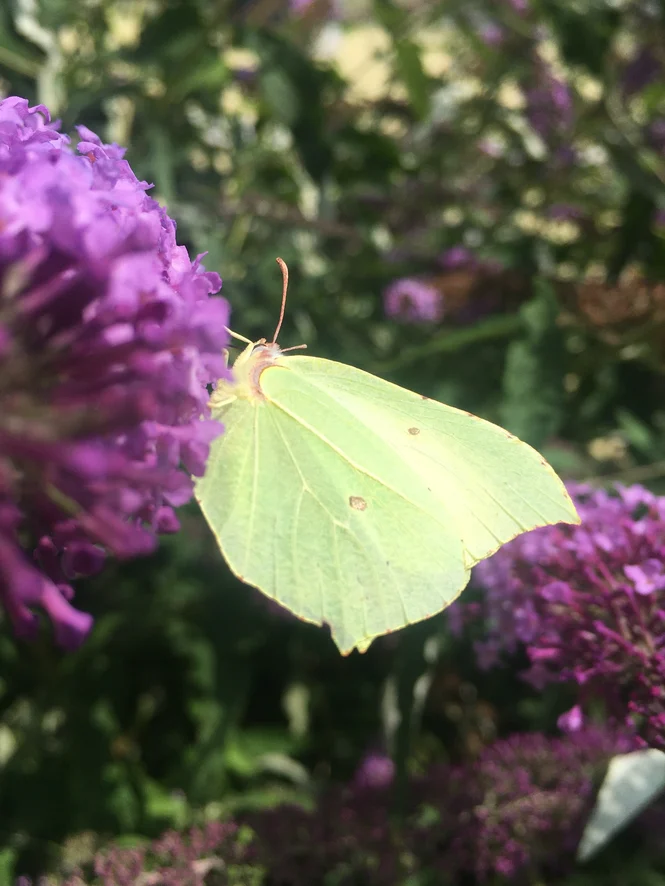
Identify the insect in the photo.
Gonepteryx rhamni
